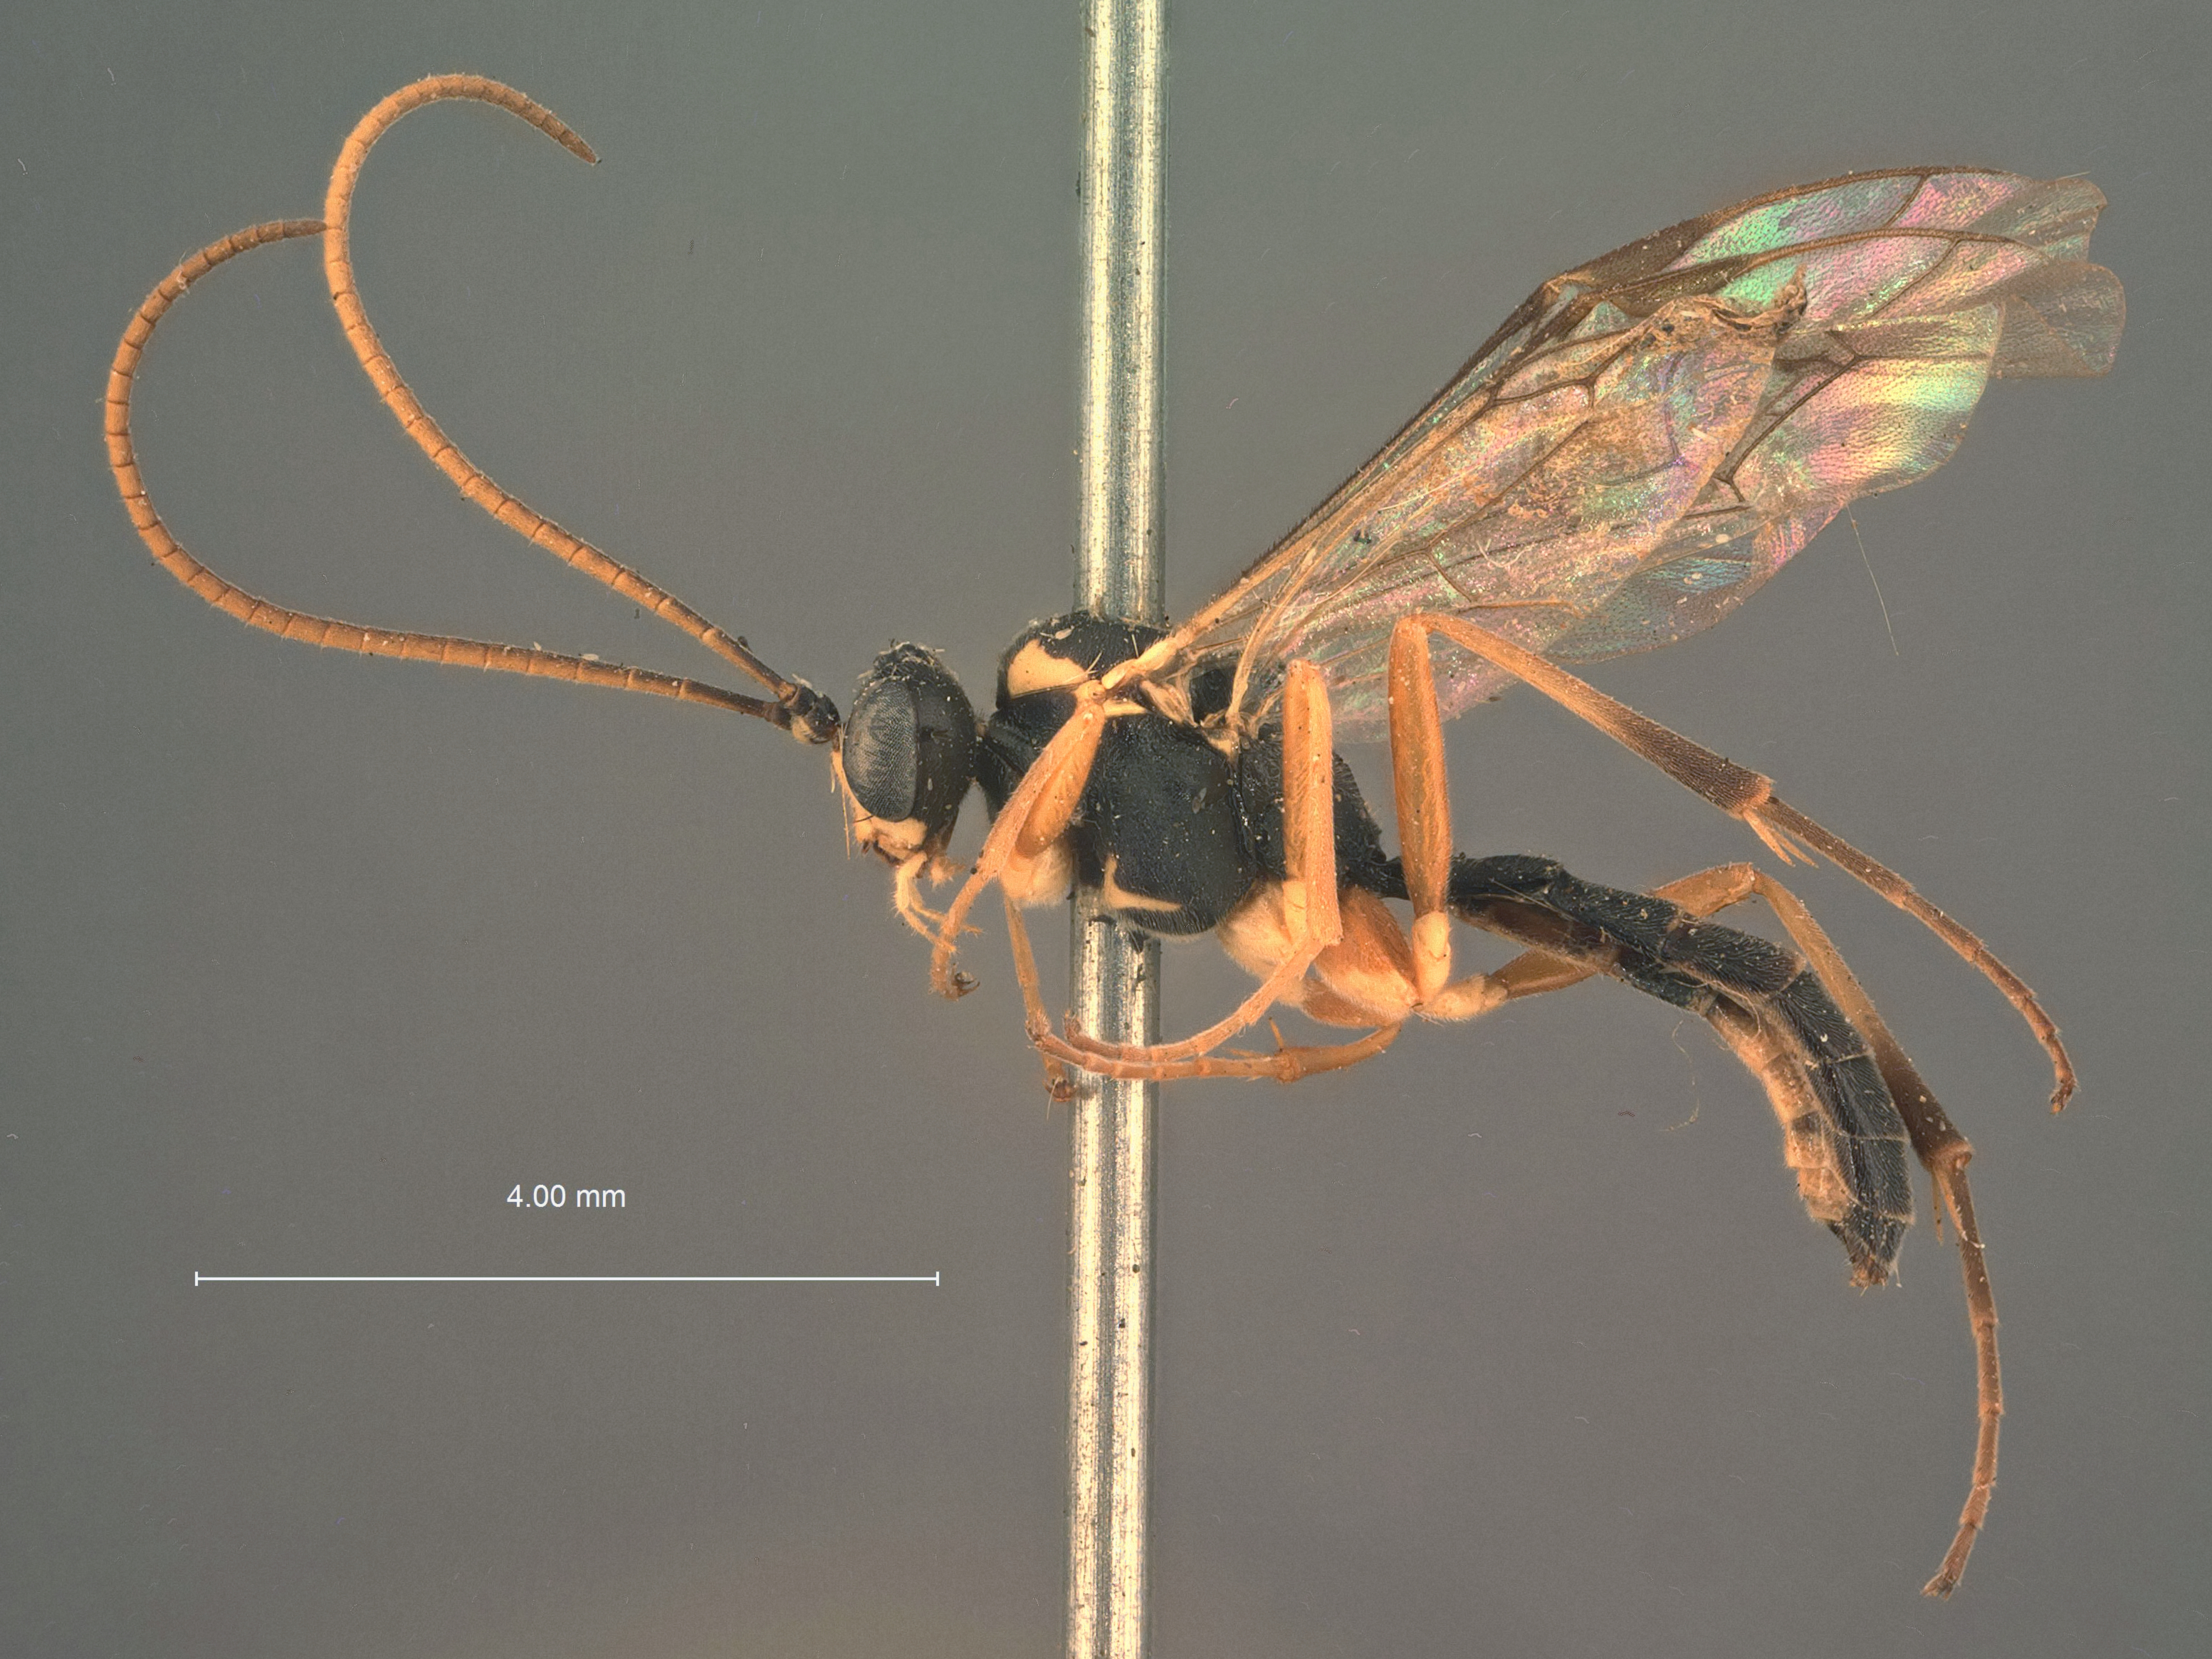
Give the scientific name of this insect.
Calliphrurus preplexus
